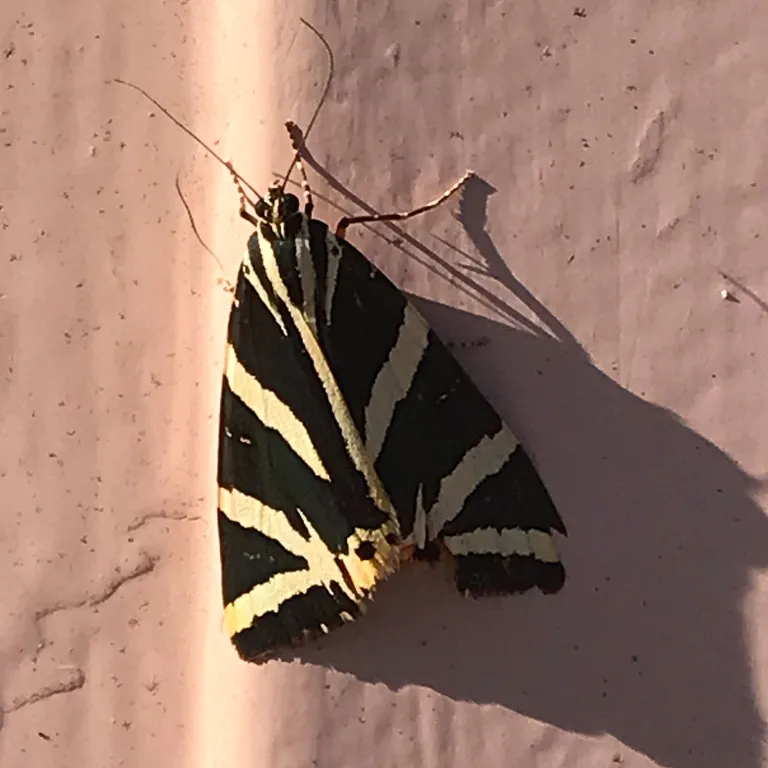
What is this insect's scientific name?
Euplagia quadripunctaria
